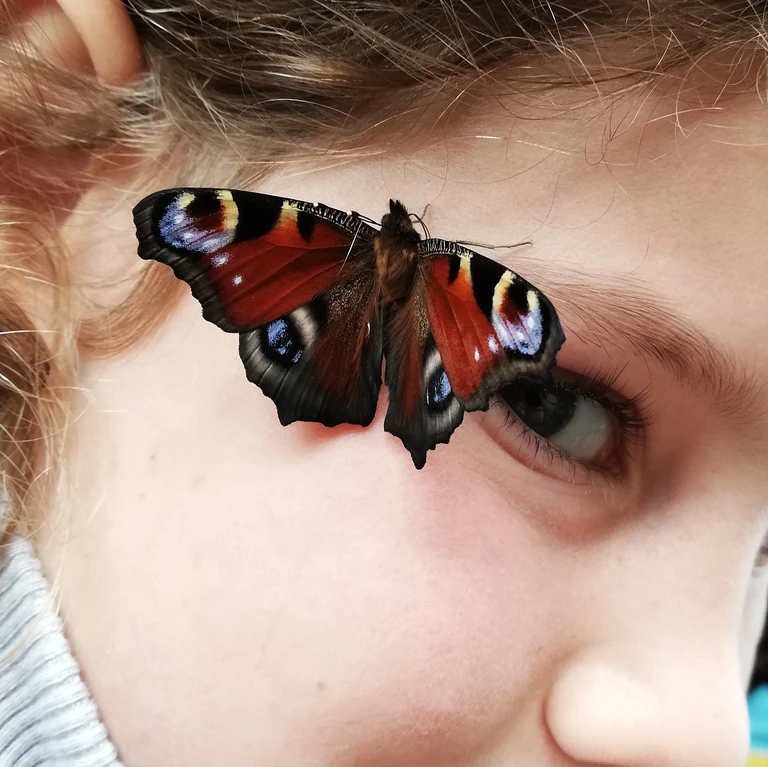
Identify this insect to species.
Aglais io
